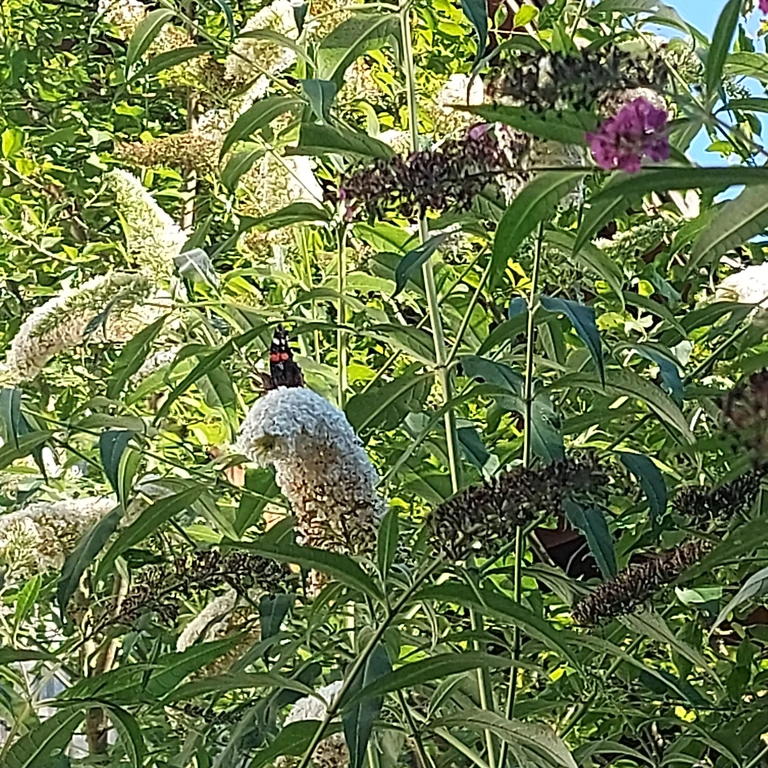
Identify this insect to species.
Vanessa atalanta
